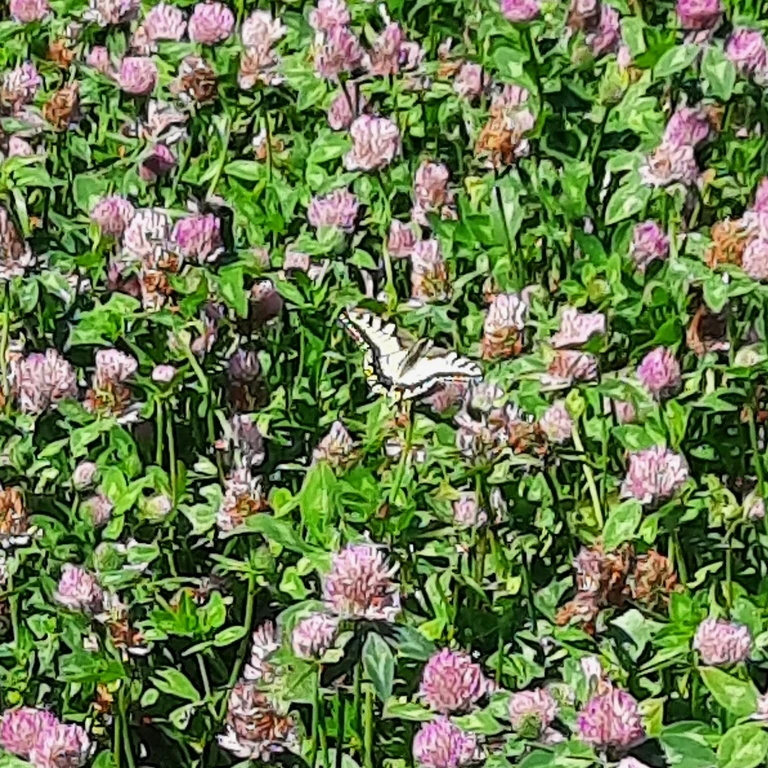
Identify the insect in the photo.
Papilio machaon
